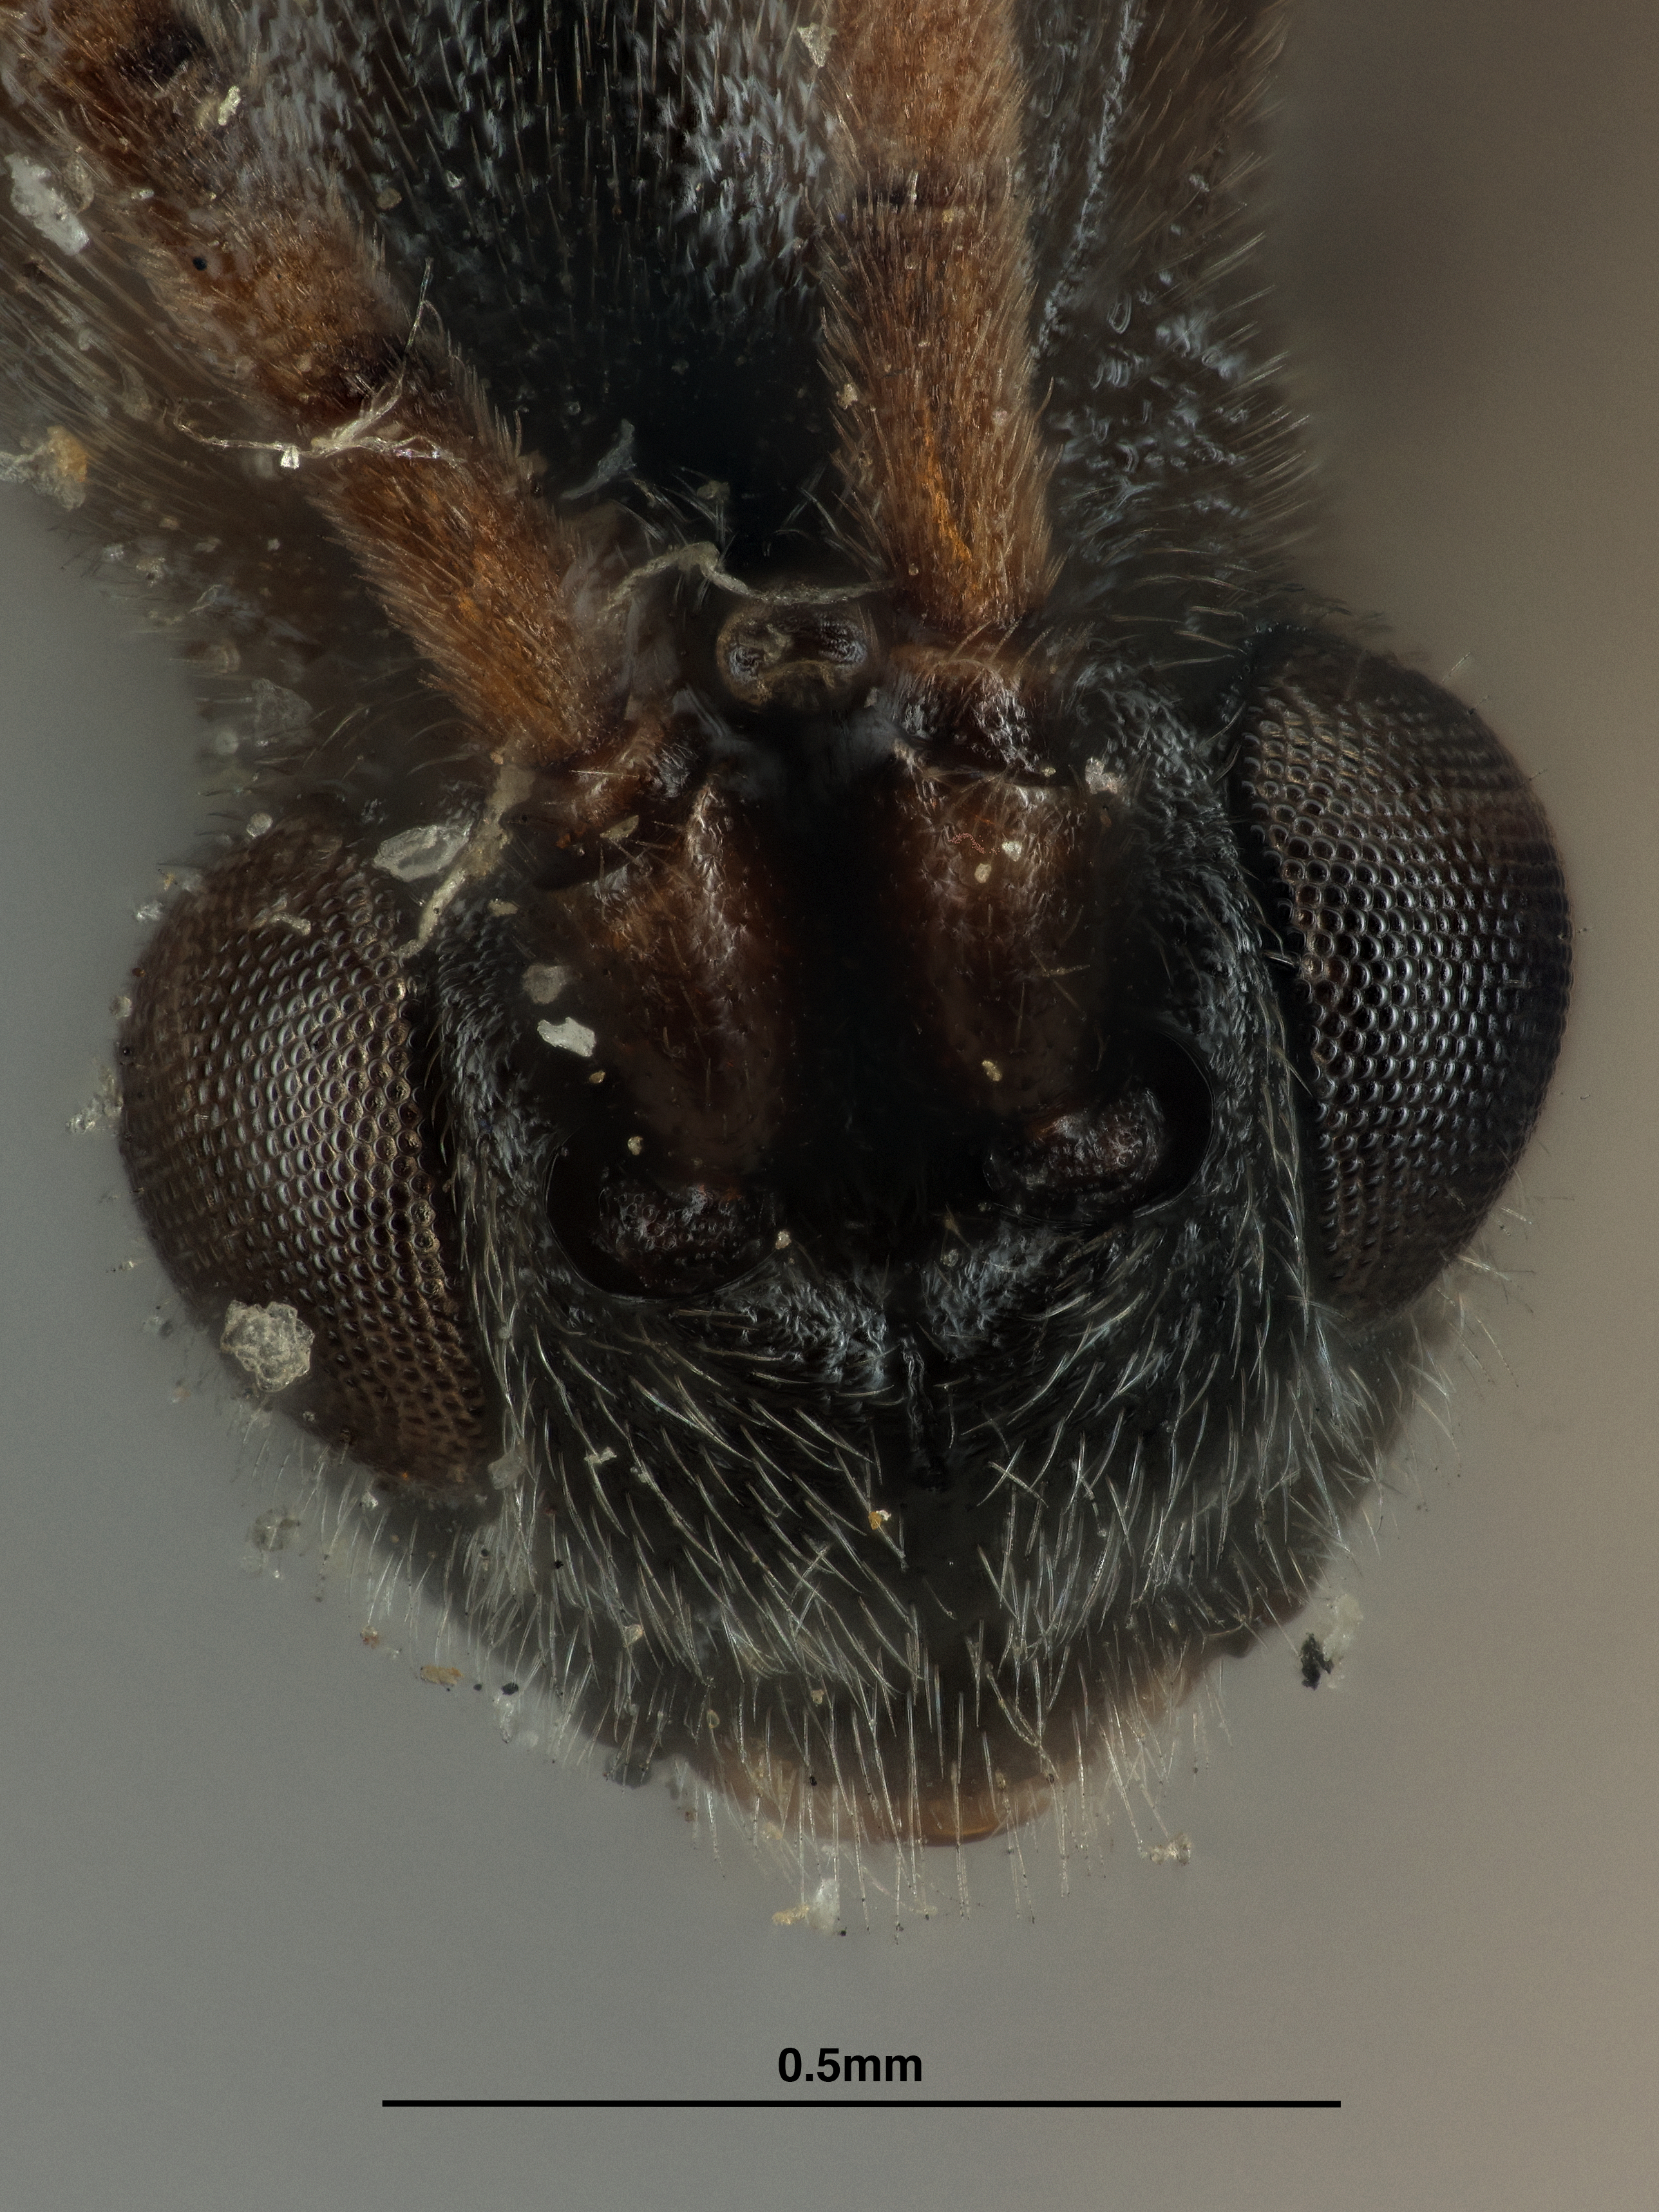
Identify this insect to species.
Orgilus dioryctriae
